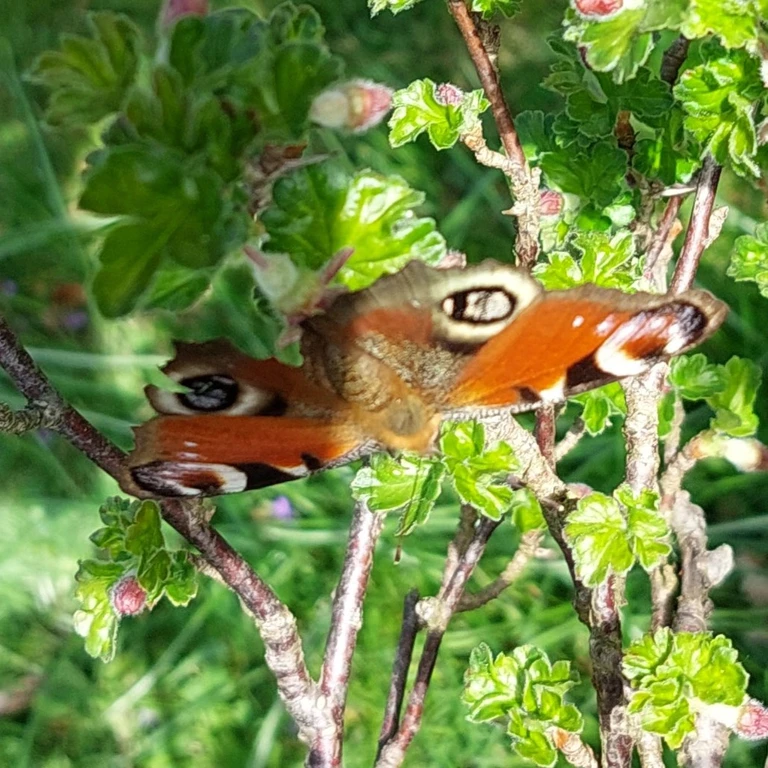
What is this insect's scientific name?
Aglais io
